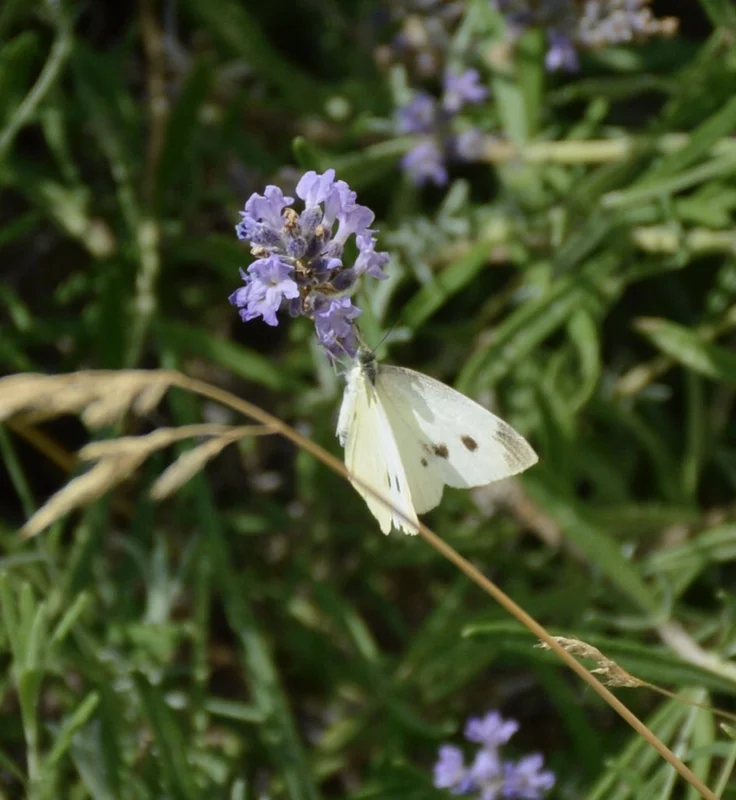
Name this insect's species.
Pieris rapae
